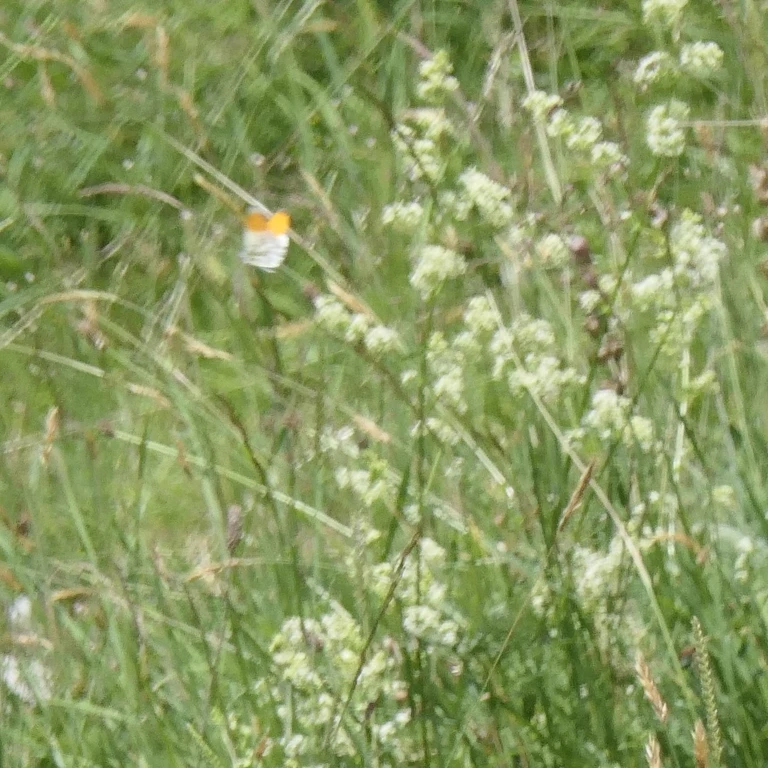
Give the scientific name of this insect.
Anthocharis cardamines
